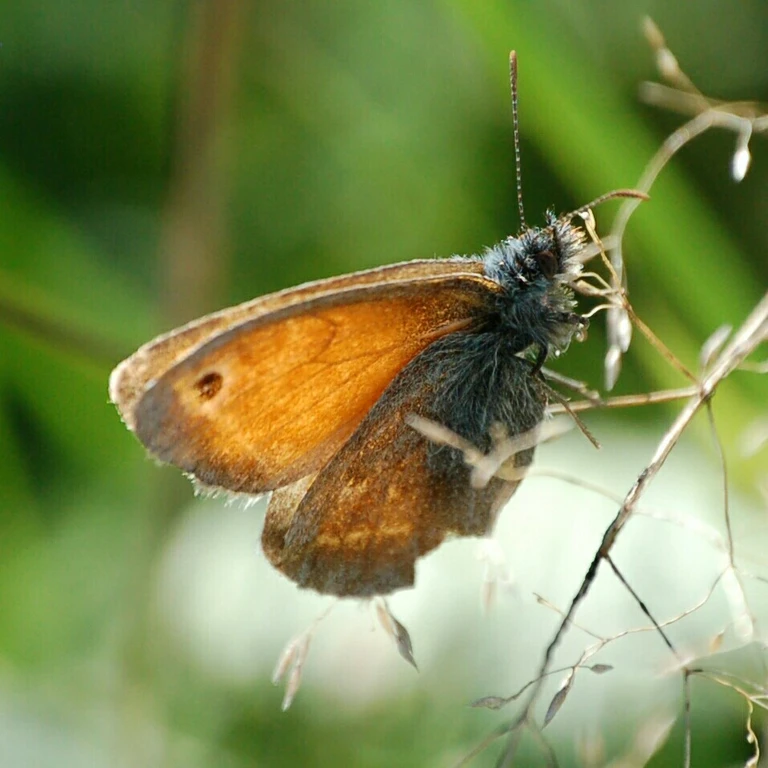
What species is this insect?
Coenonympha pamphilus
